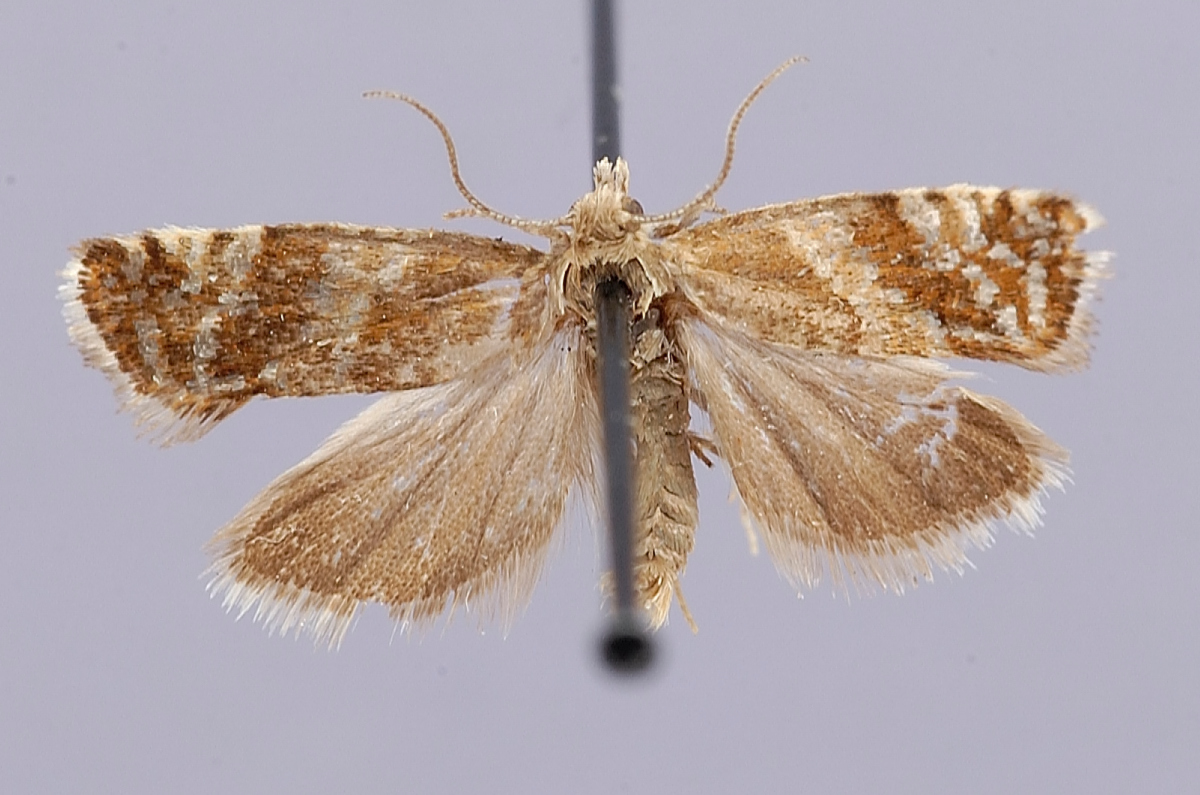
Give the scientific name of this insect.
Enarmonia cockleana
